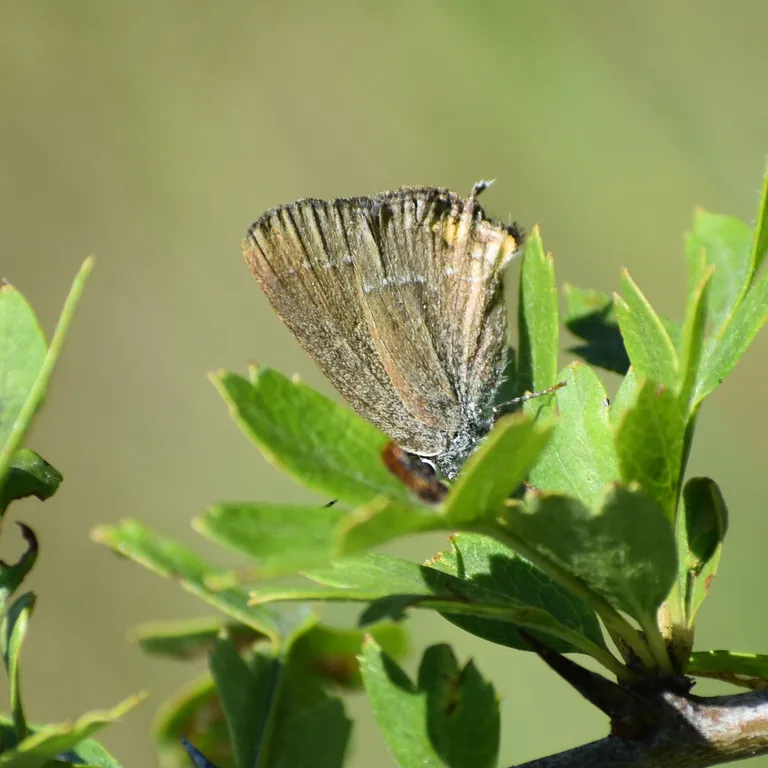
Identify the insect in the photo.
Satyrium acaciae (also Strymon acaciae)
